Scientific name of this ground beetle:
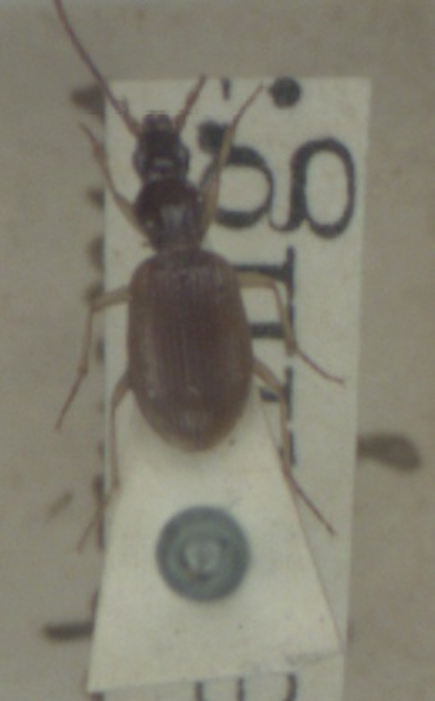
Oxypselaphus obscurus
